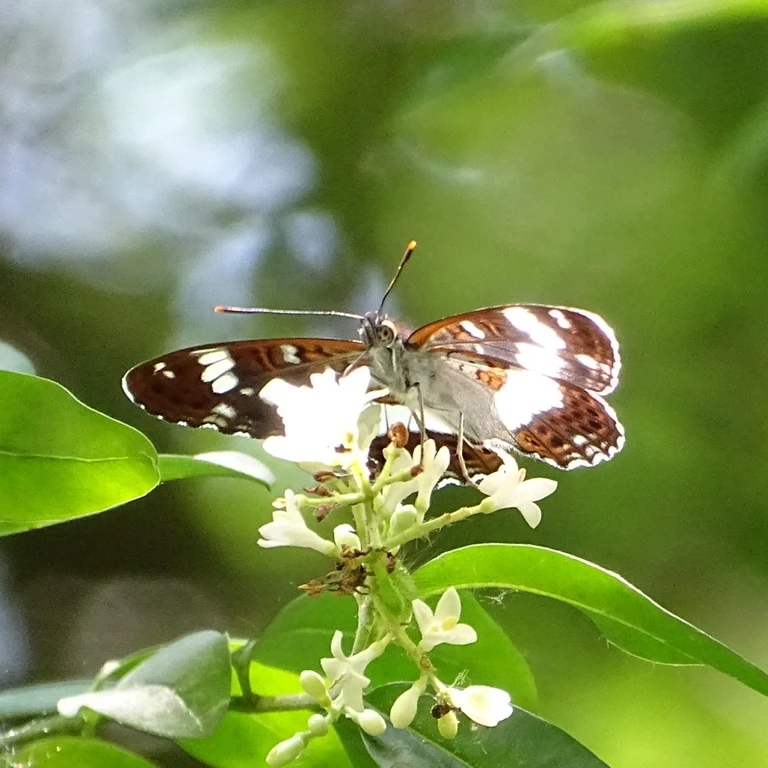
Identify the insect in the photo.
Limenitis camilla (also Ladoga camilla)
